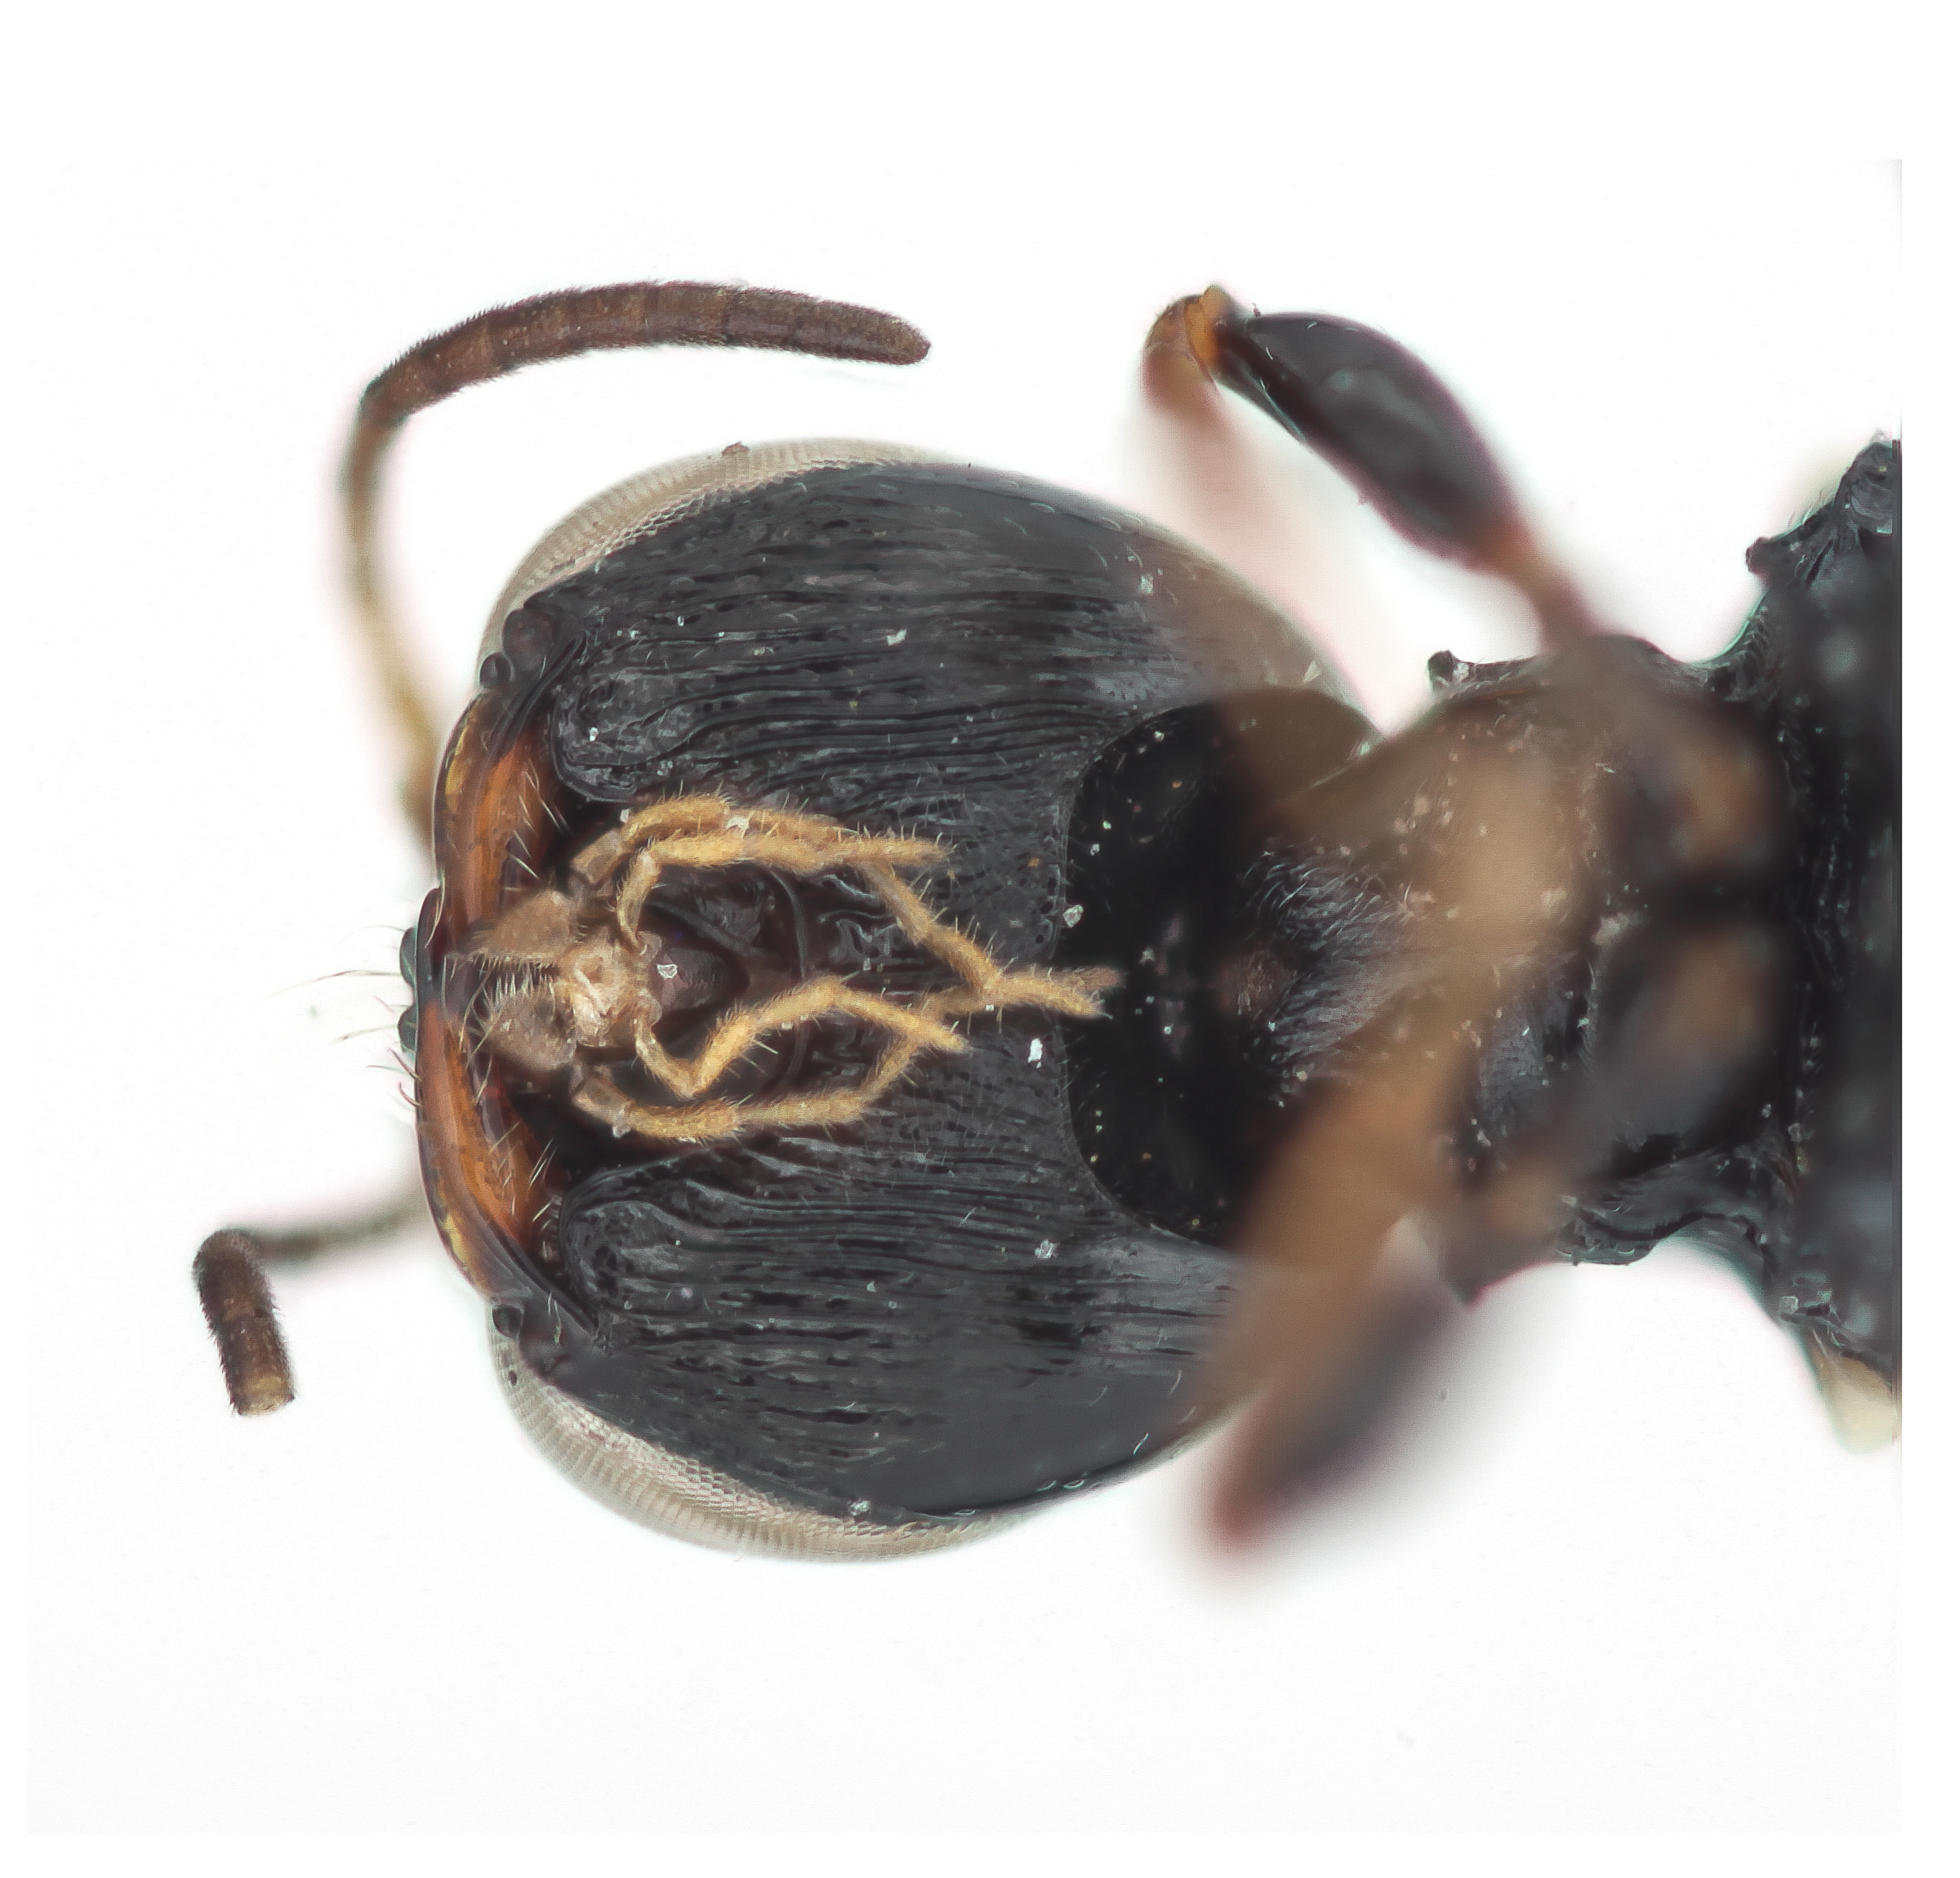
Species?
Carinostigmus costatus
